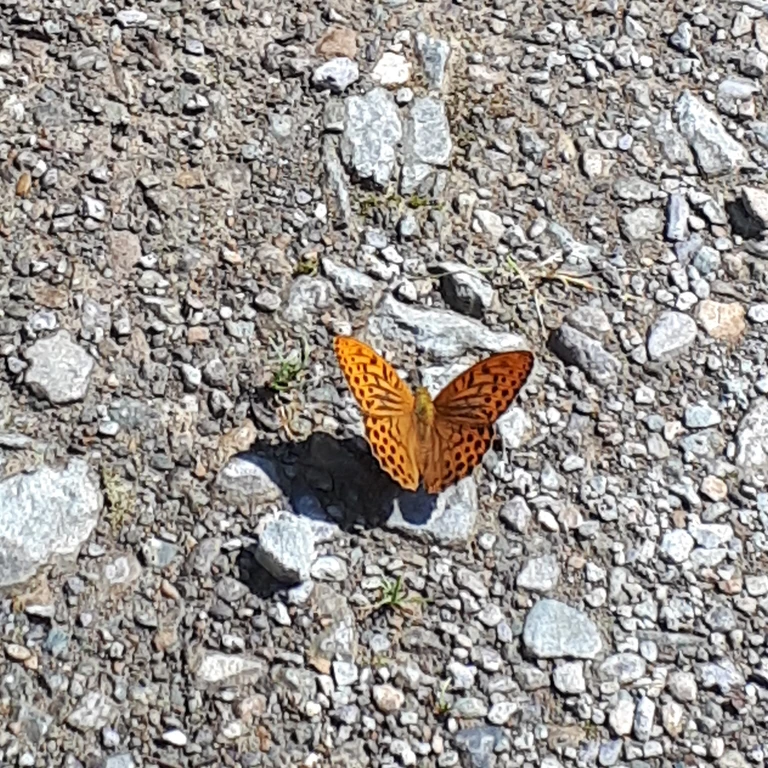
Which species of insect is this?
Argynnis paphia
